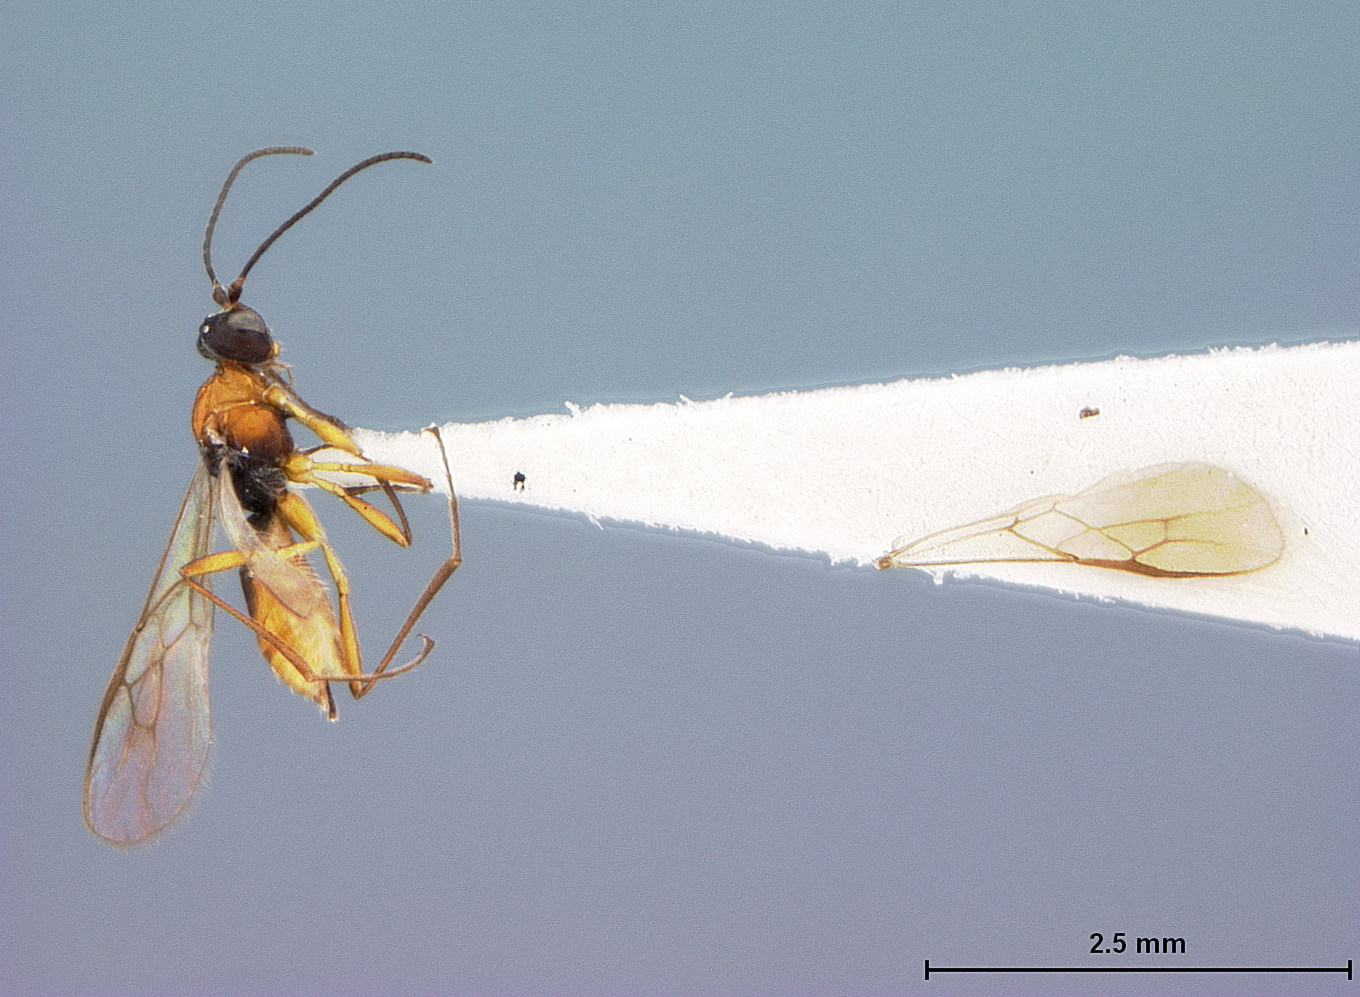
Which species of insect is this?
Ademon ovalis
